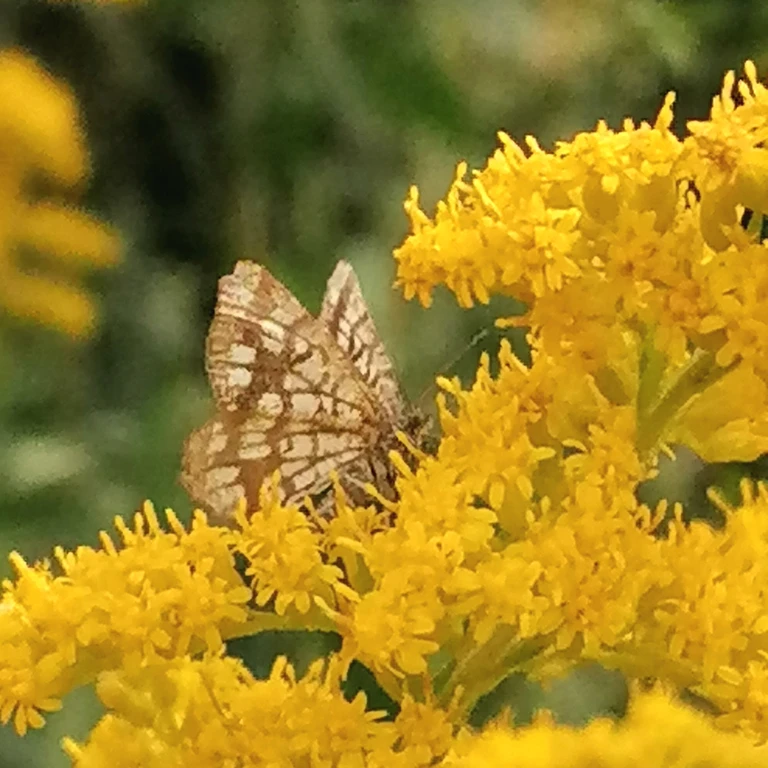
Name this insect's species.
Chiasmia clathrata
